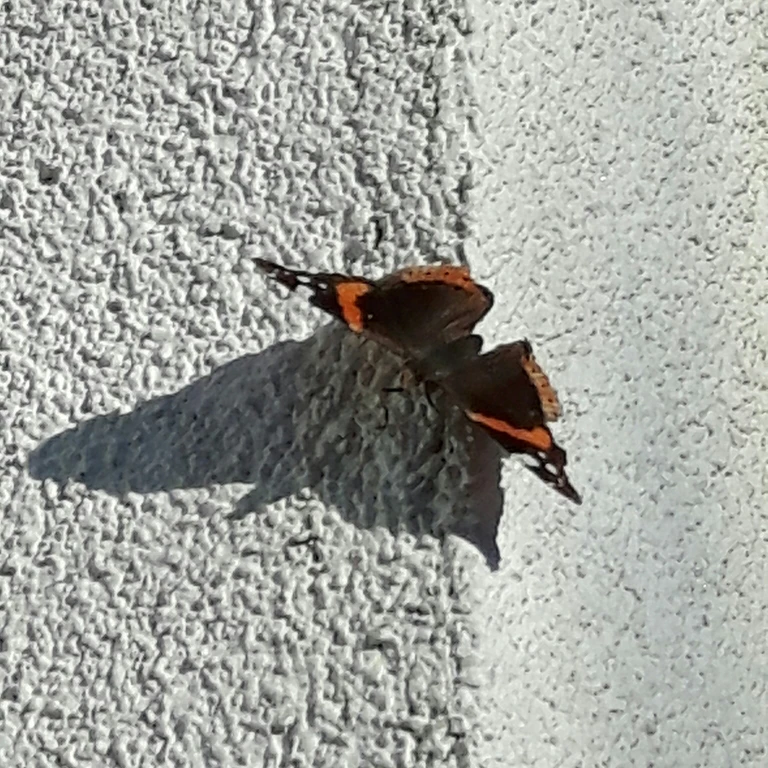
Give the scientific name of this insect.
Vanessa atalanta
